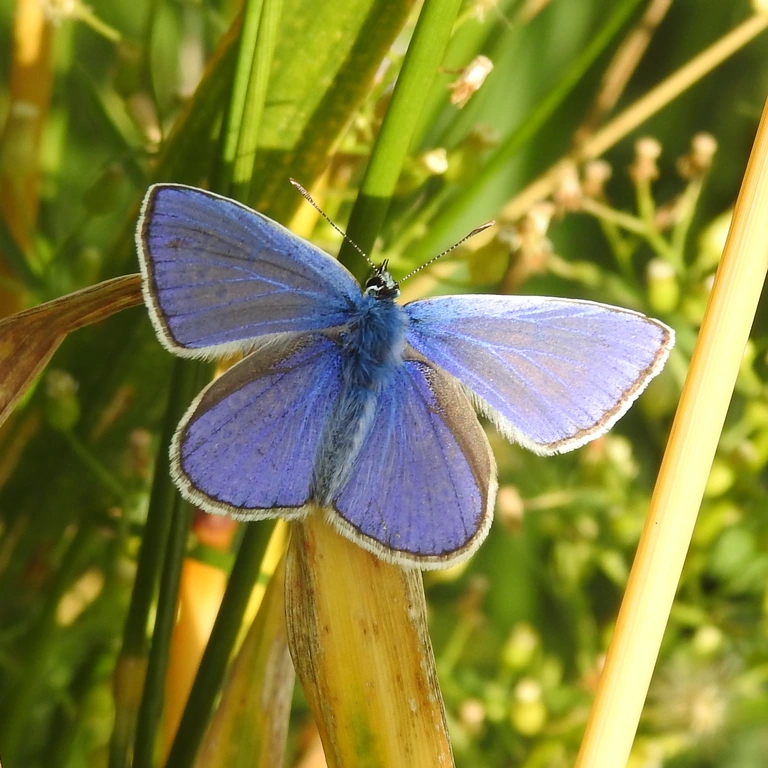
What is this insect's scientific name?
Polyommatus icarus
